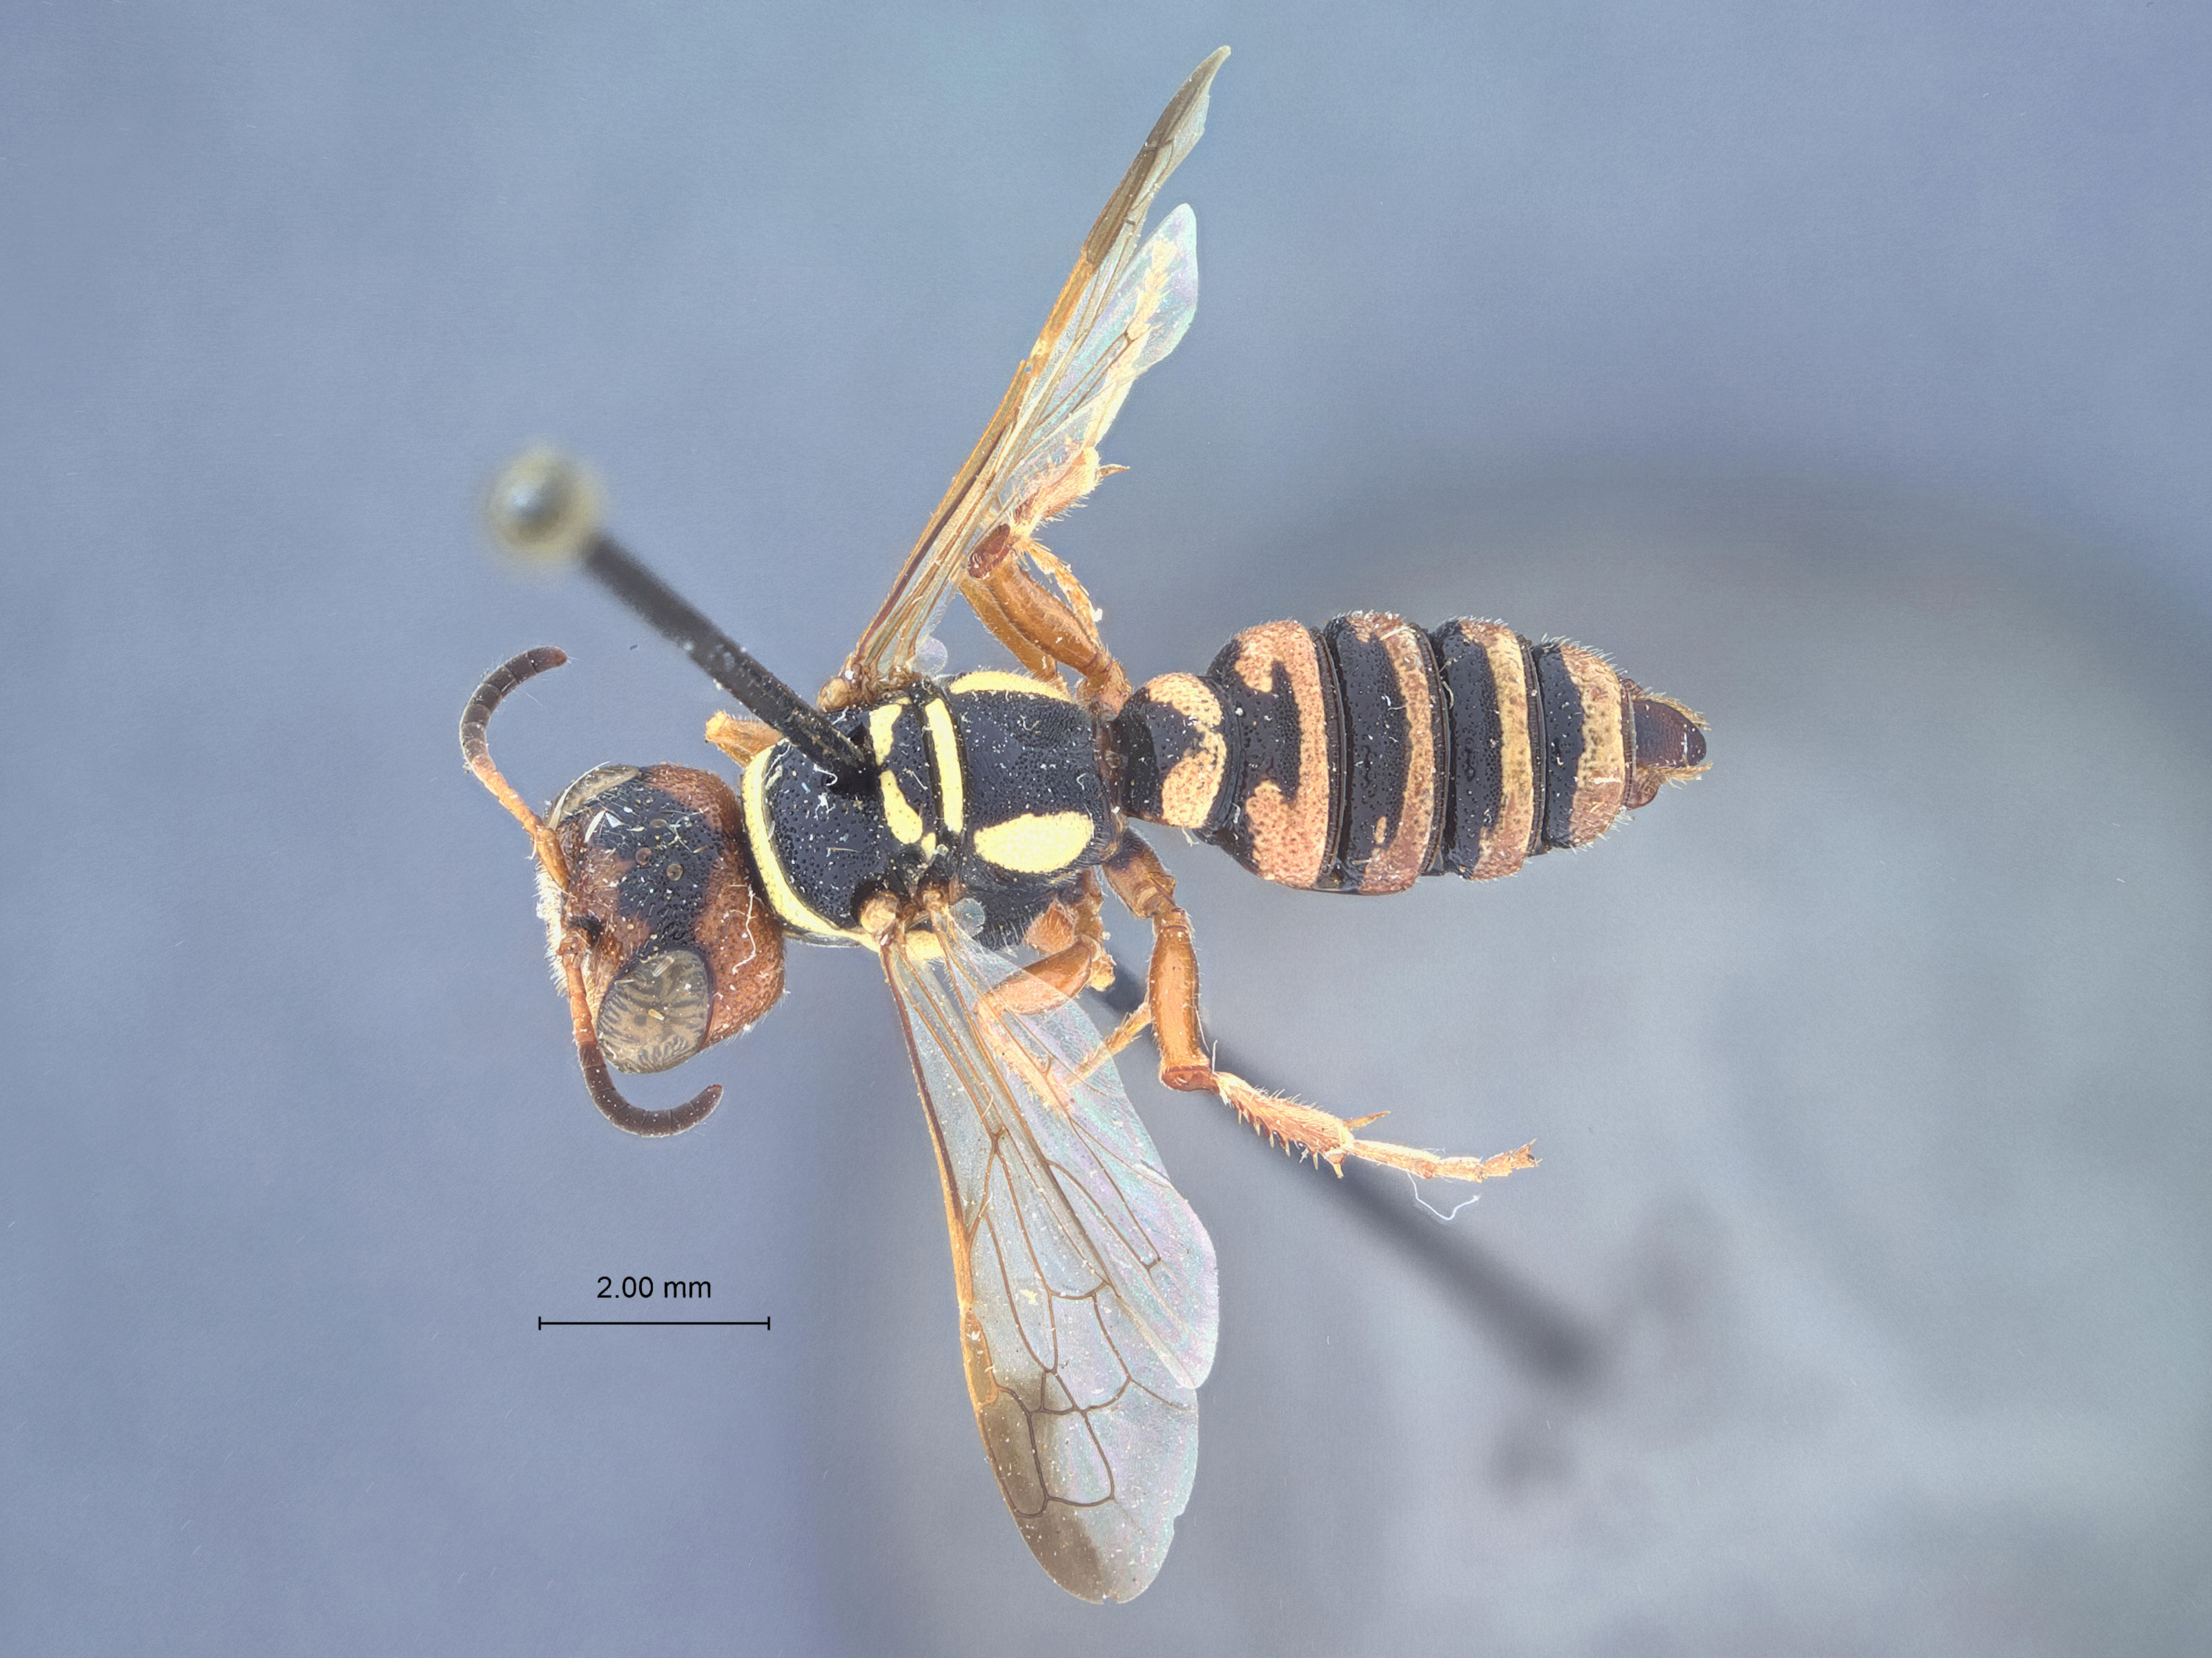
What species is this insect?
Eucerceris bitruncata
